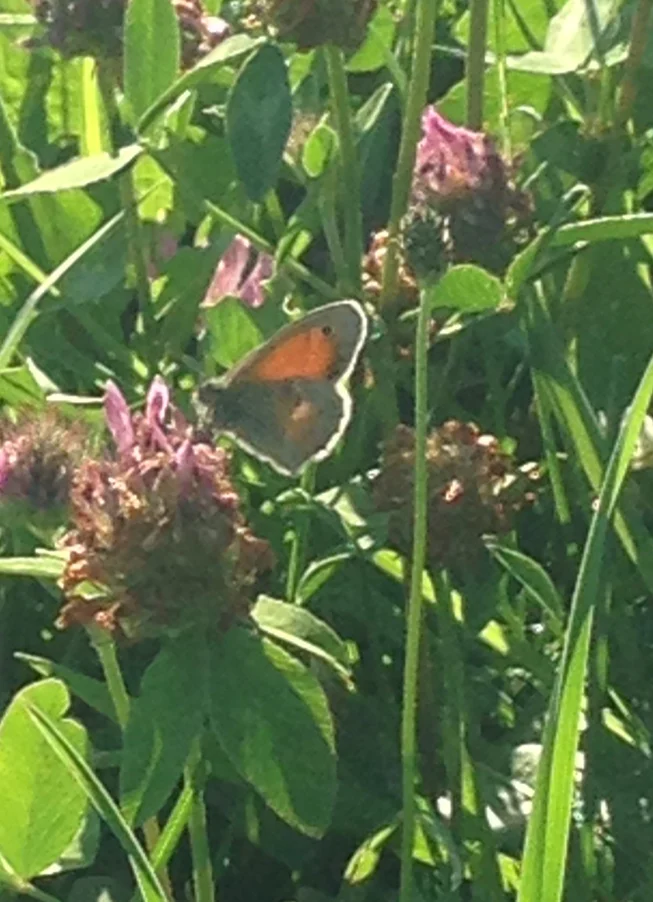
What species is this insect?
Coenonympha pamphilus
